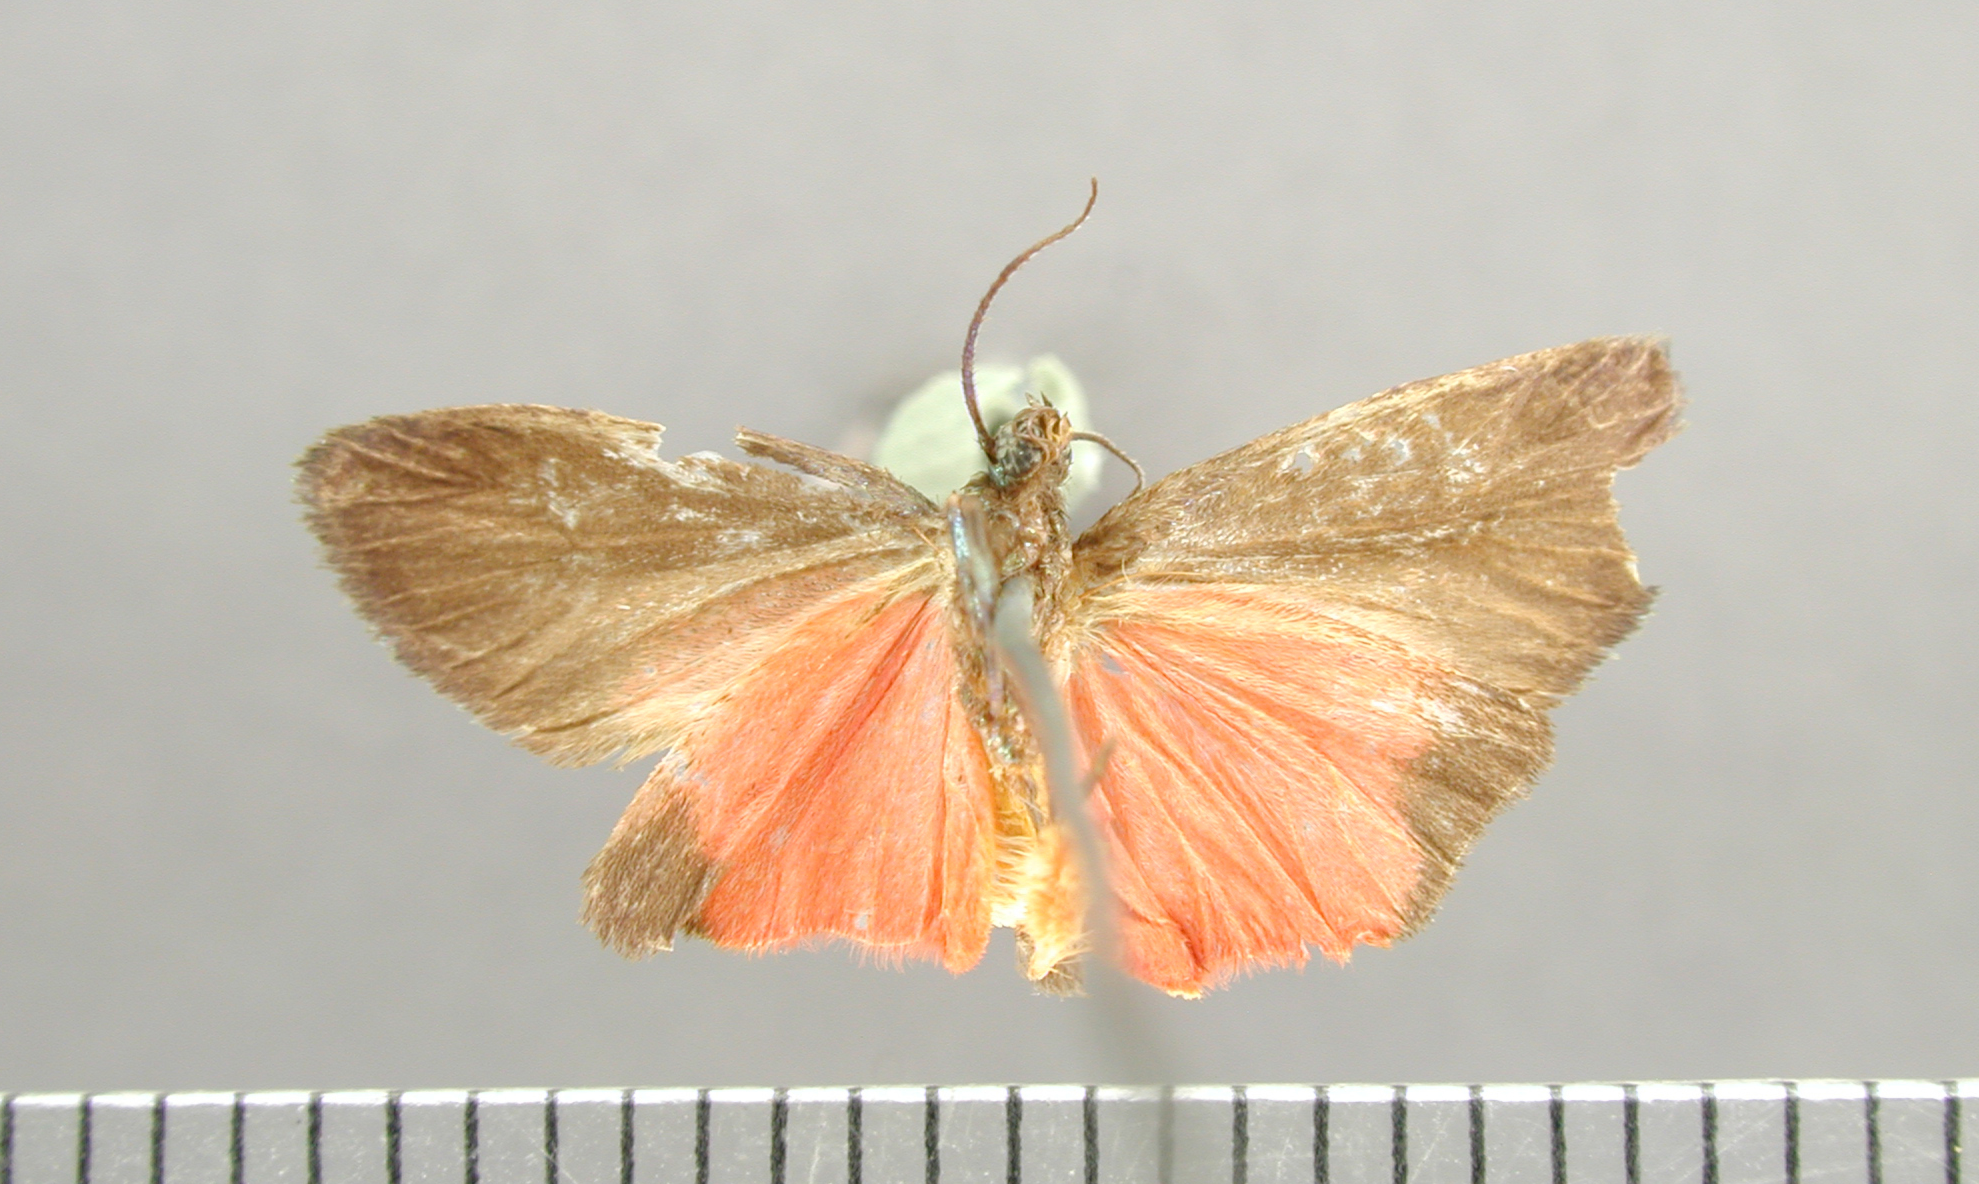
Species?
Metalobosia ducalis
